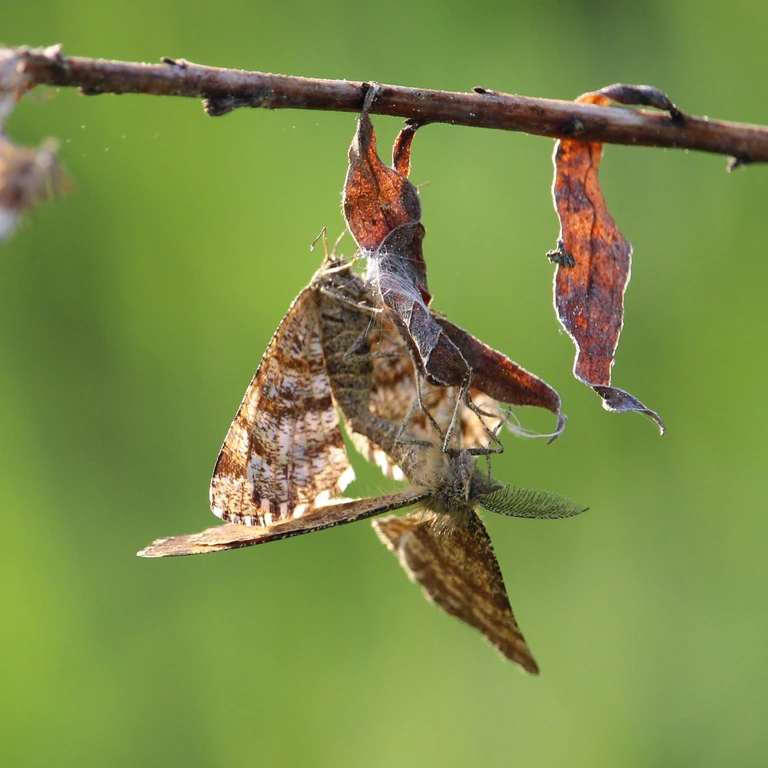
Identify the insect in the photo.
Ematurga atomaria
